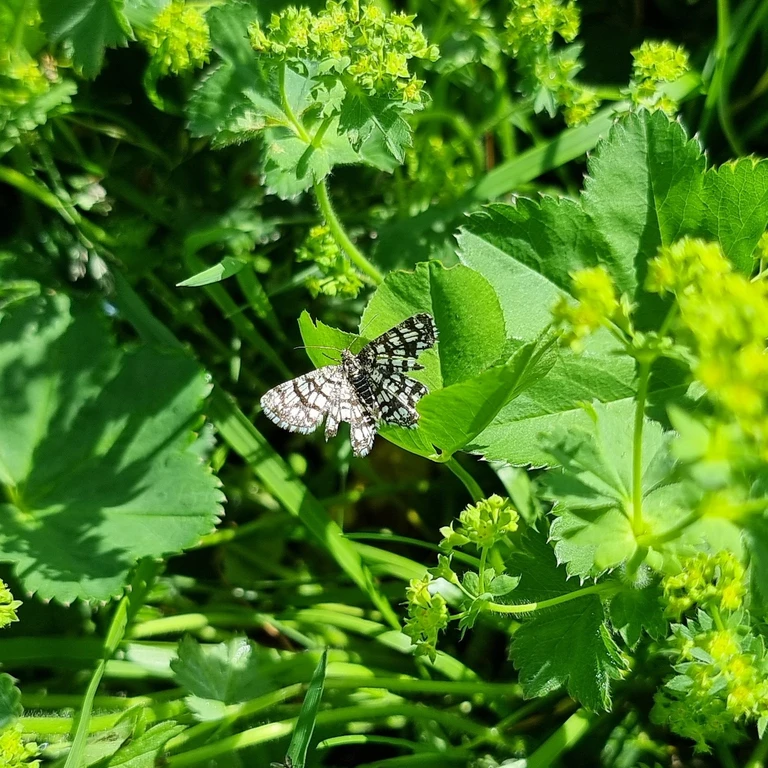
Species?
Chiasmia clathrata
